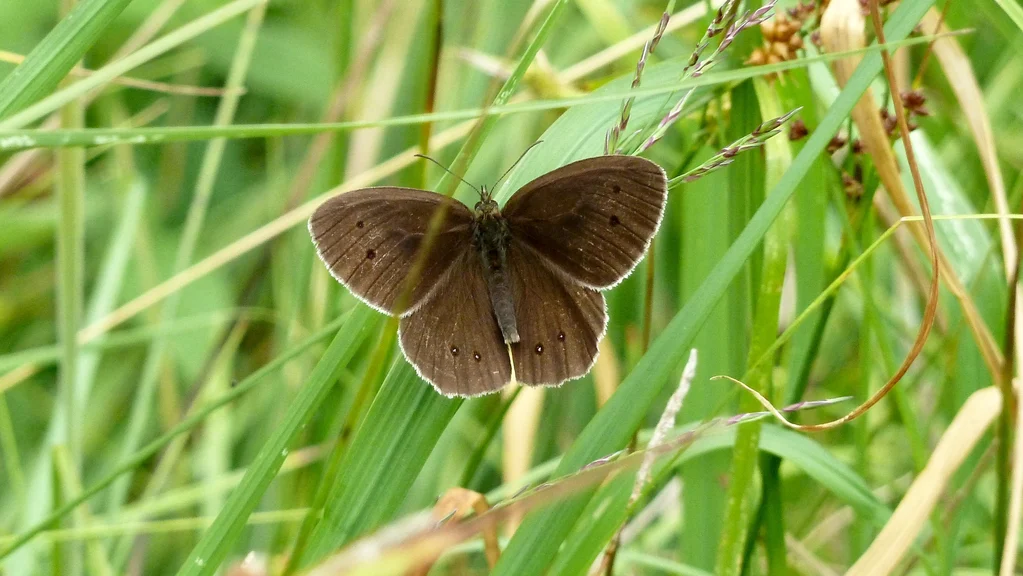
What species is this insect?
Aphantopus hyperantus
